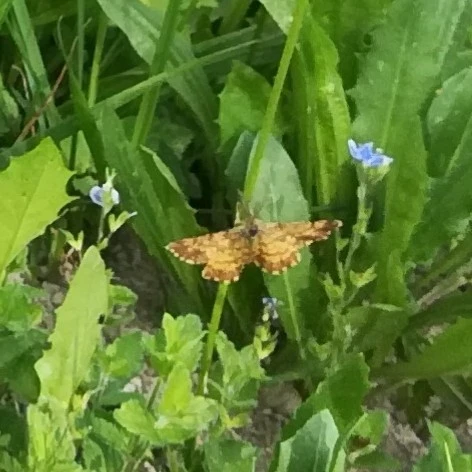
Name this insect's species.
Ematurga atomaria
